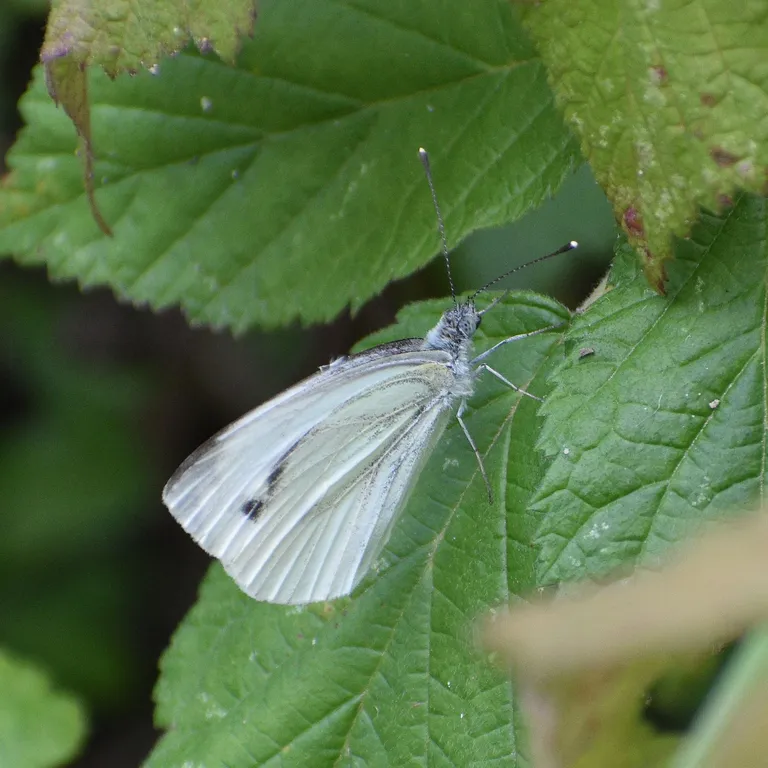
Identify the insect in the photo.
Pieris napi
